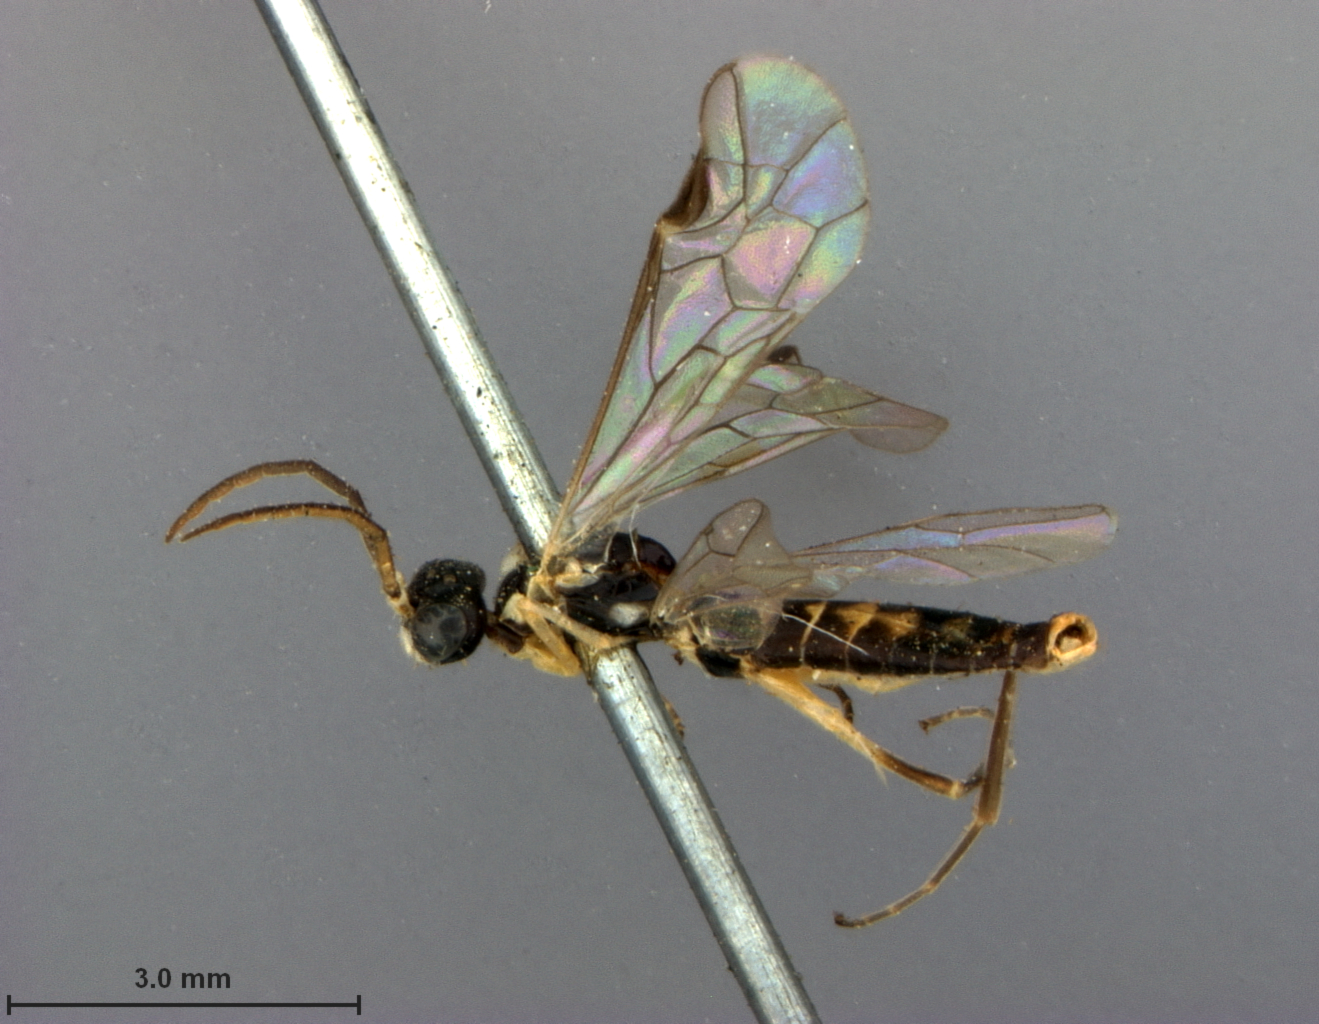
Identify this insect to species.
Emphytus angustus
